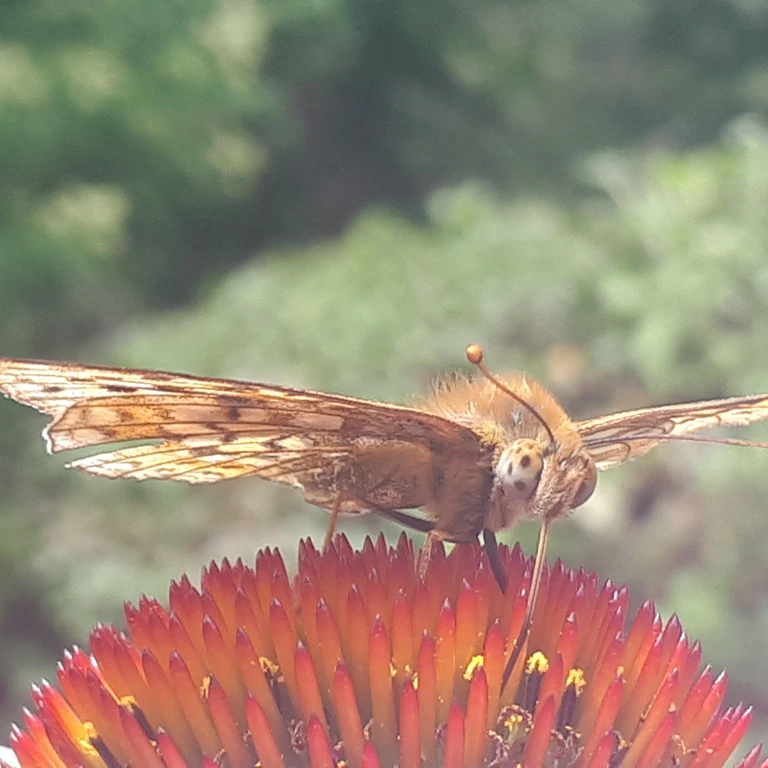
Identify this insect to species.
Argynnis paphia
